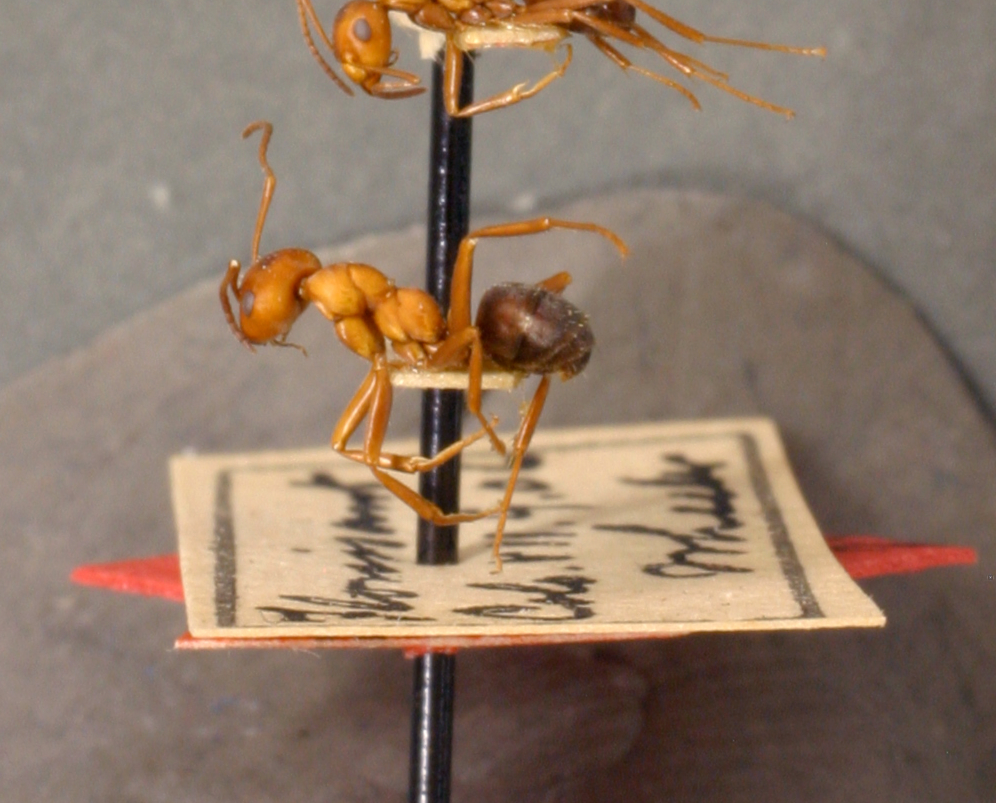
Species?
Formica microgyna
